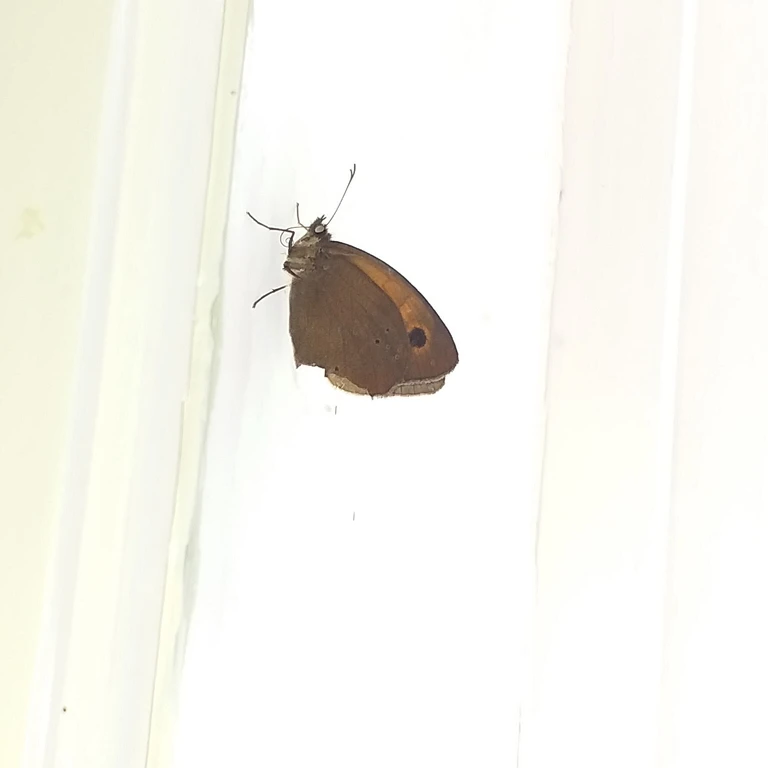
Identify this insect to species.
Maniola jurtina
